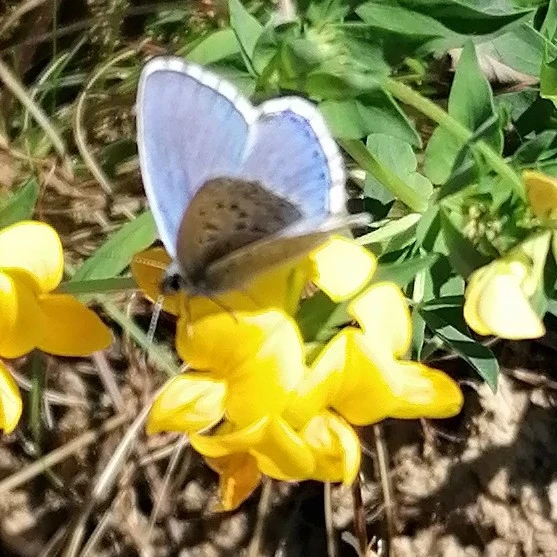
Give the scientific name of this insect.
Lysandra bellargus
